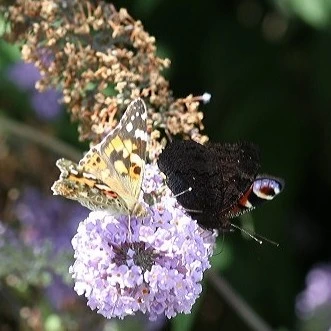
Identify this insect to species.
Vanessa cardui
